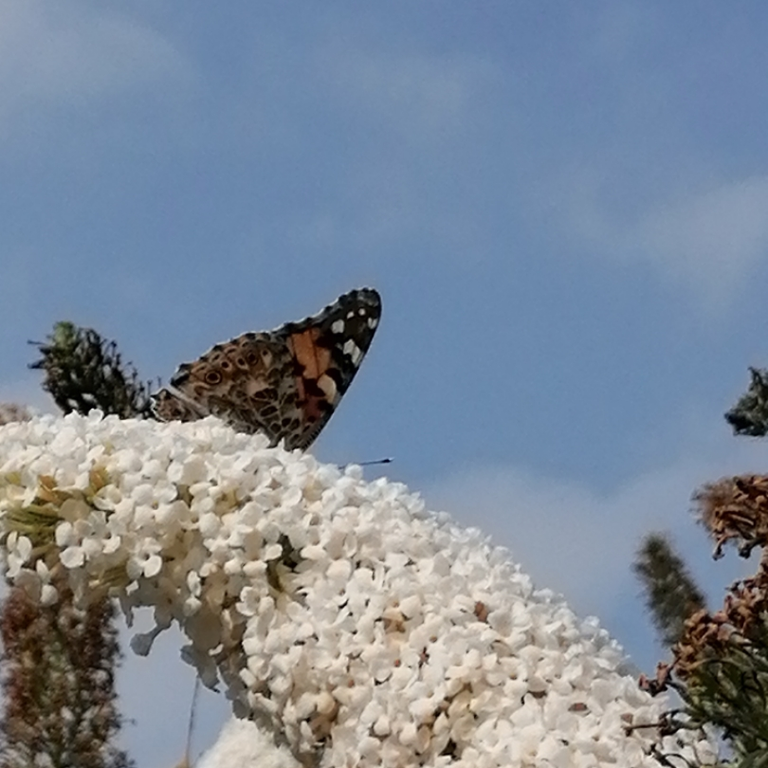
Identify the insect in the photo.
Vanessa cardui
